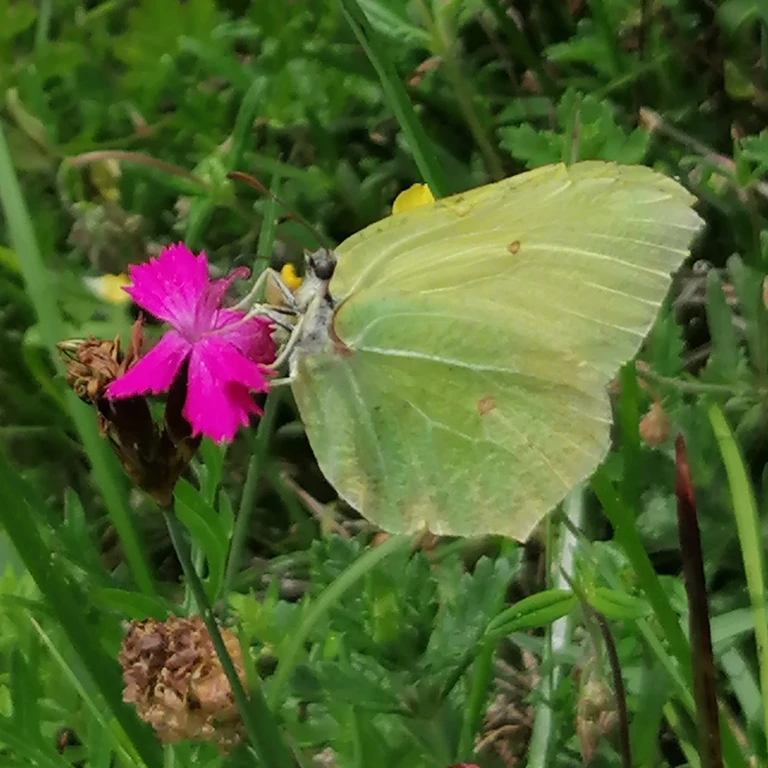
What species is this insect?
Gonepteryx rhamni
